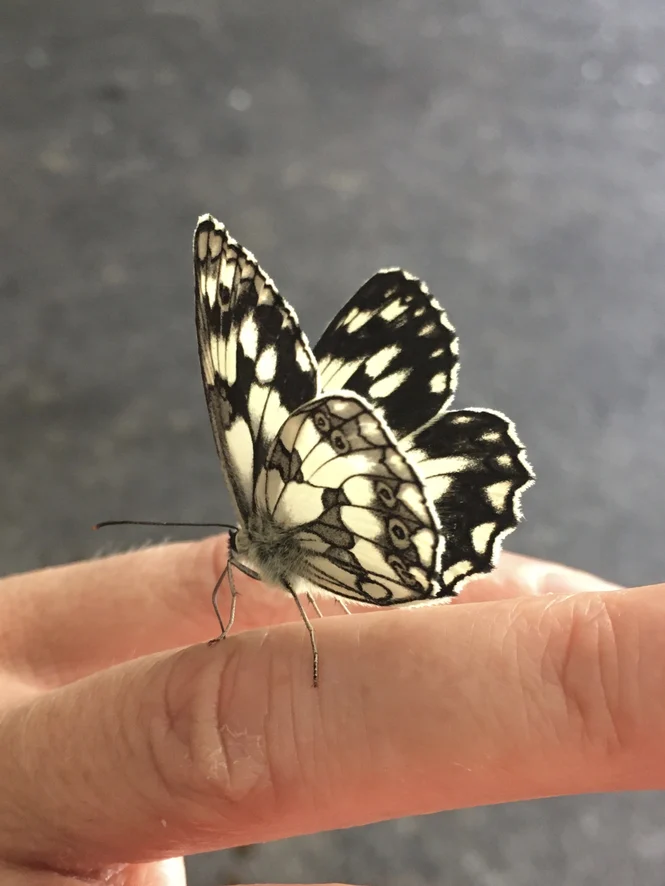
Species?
Melanargia galathea
